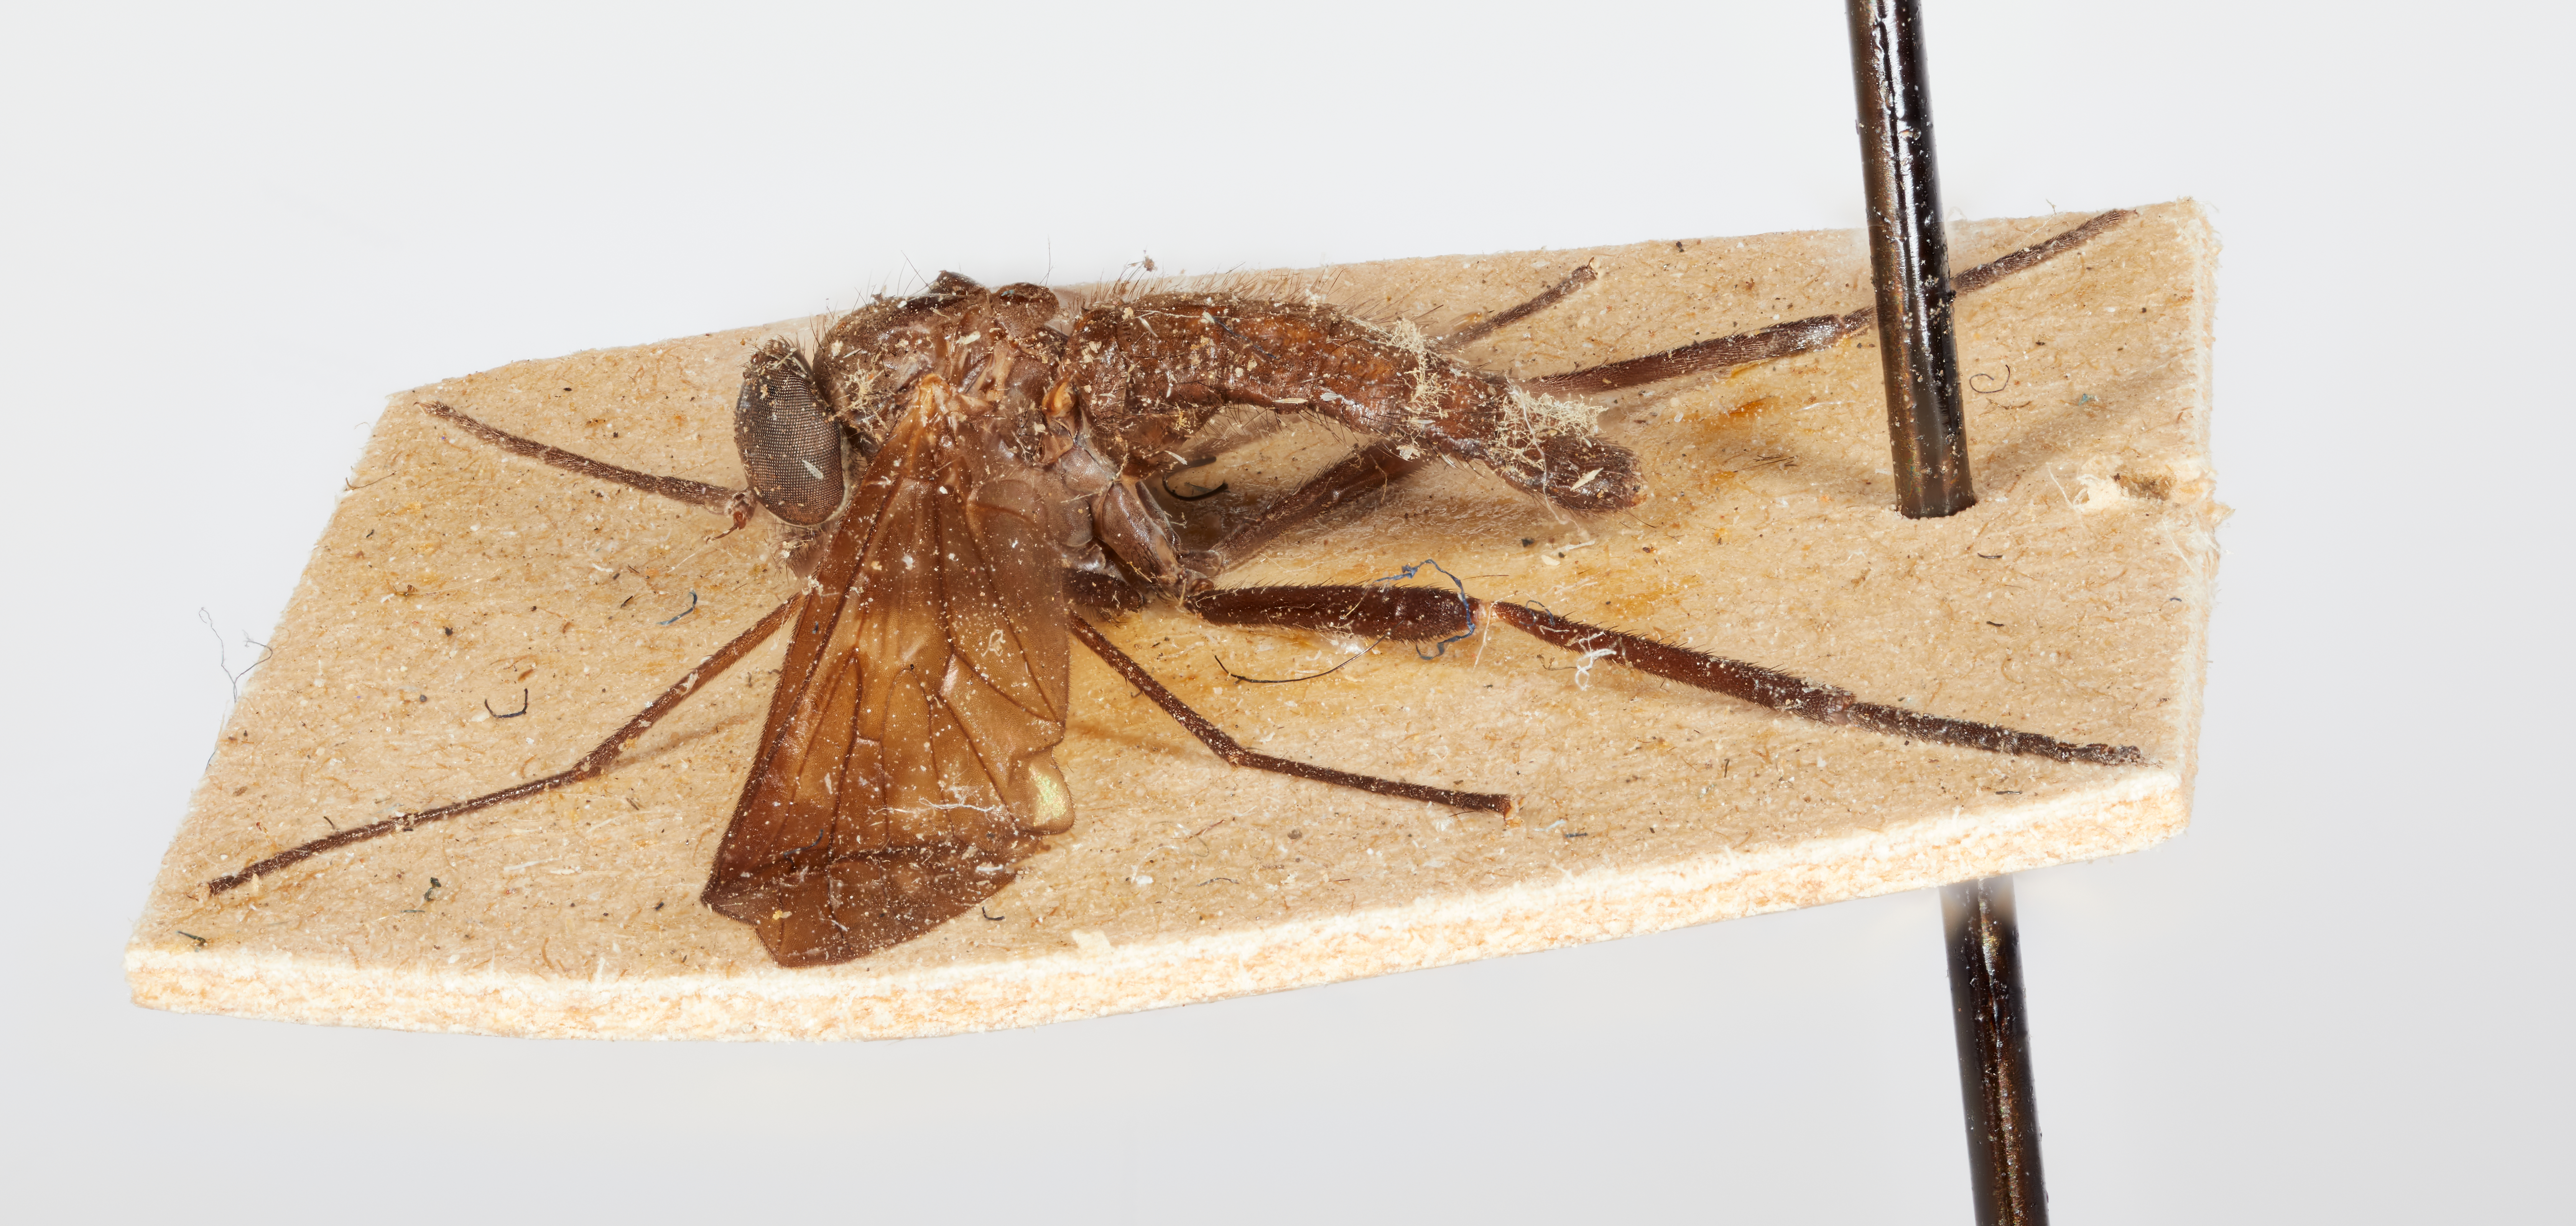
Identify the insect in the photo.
Chrisopila pullata
